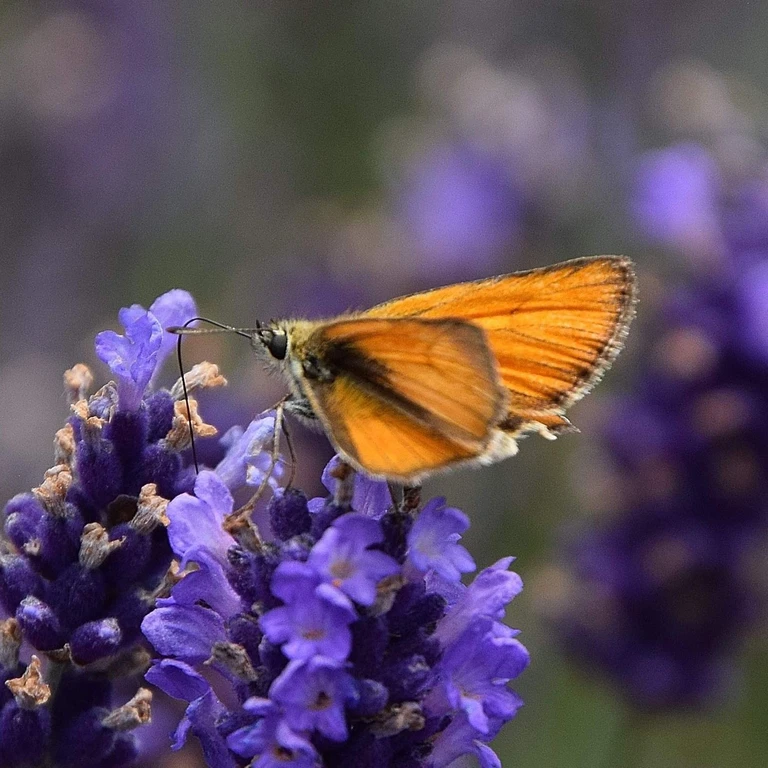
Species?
Thymelicus sylvestris
